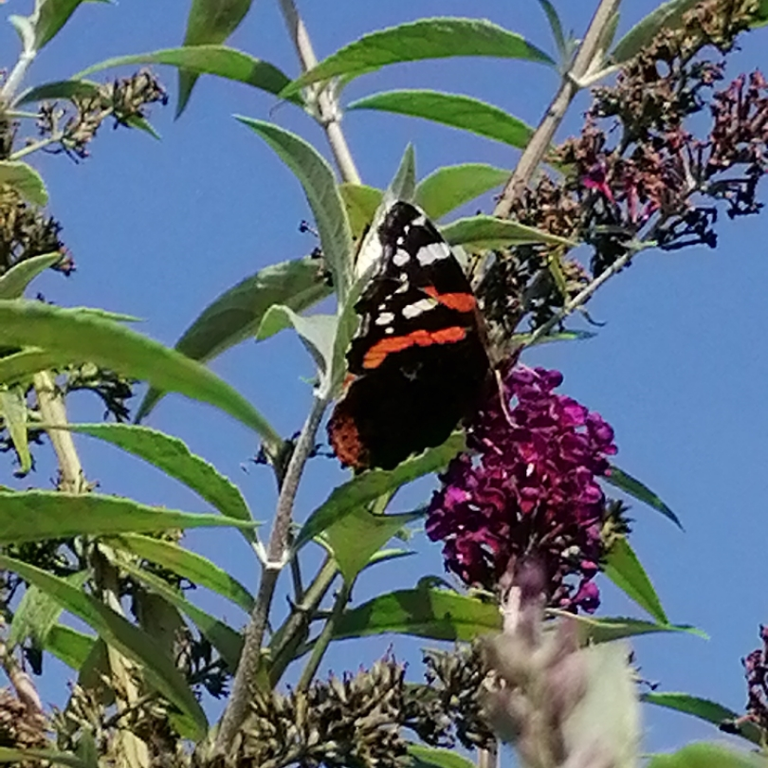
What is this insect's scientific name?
Vanessa atalanta
